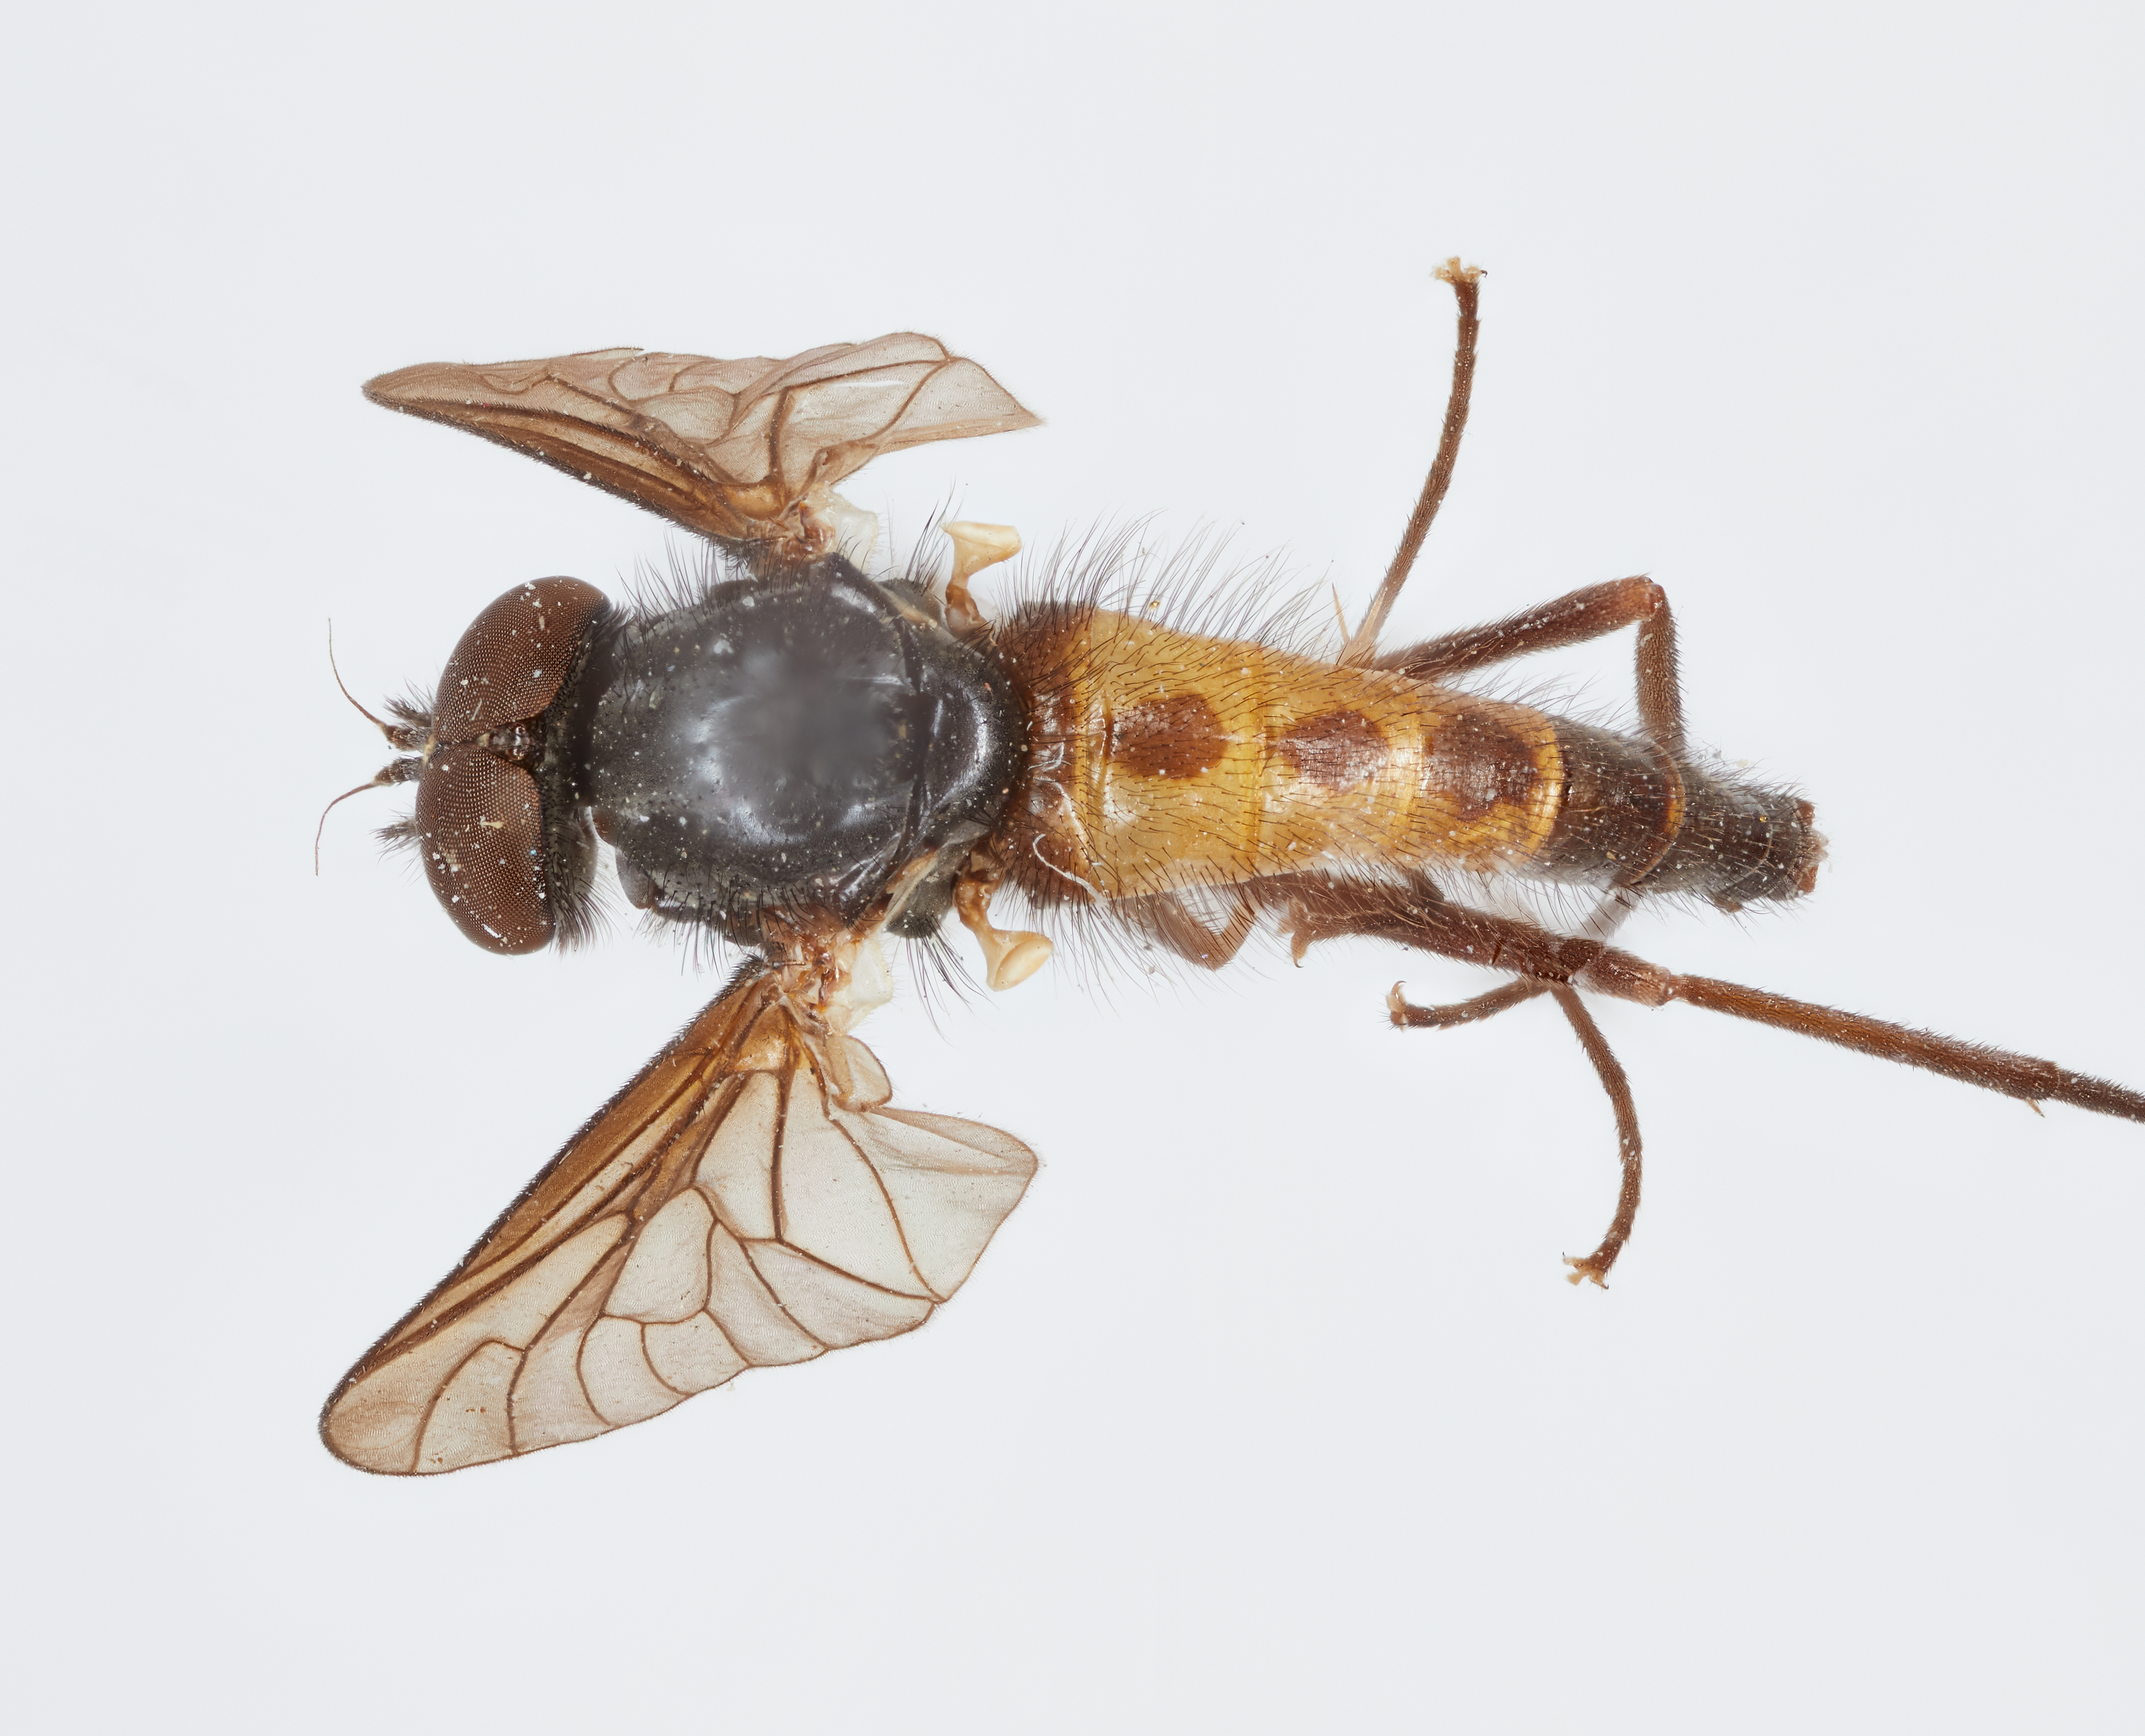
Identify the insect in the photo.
Rhagio expansus
